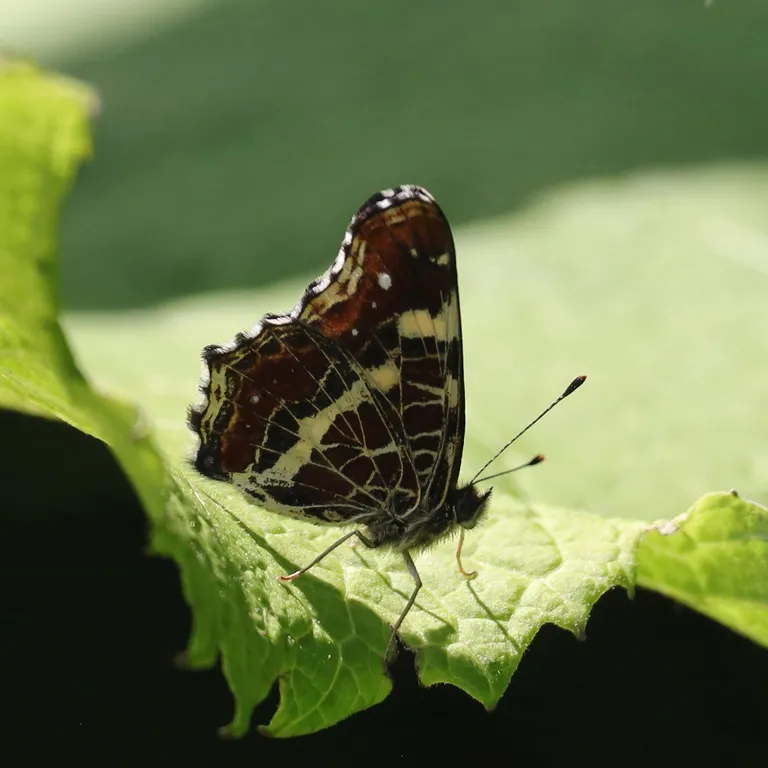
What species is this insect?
Araschnia levana
